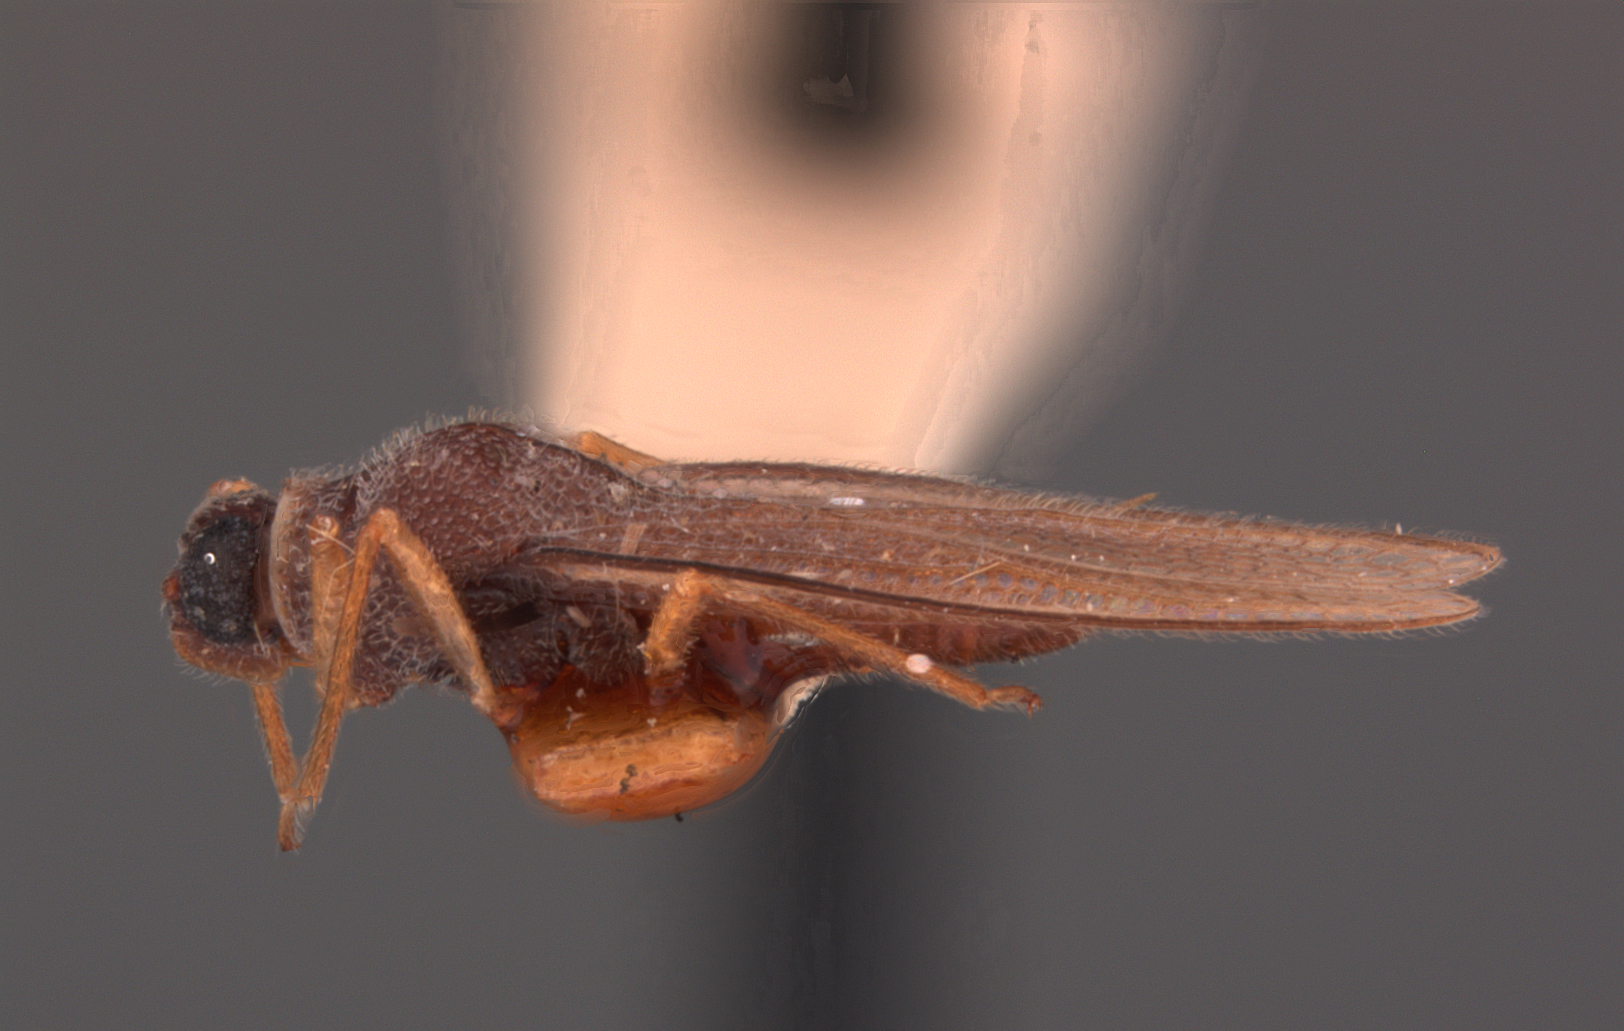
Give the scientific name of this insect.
Eteoneus virtutis
